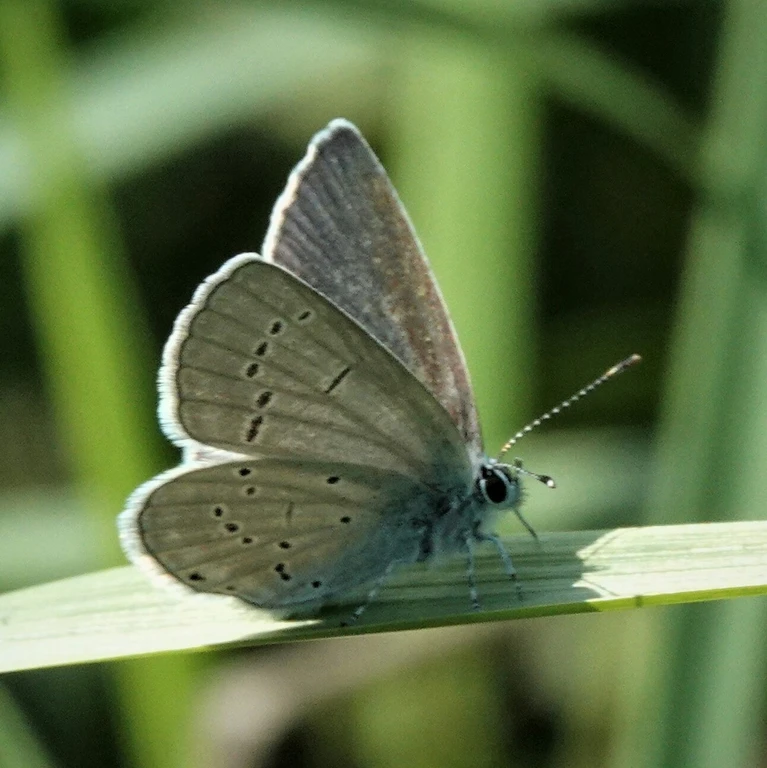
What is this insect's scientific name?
Cupido minimus
